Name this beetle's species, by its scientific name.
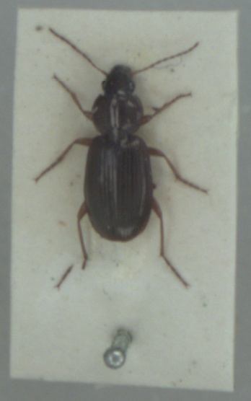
Olisthopus rotundatus
